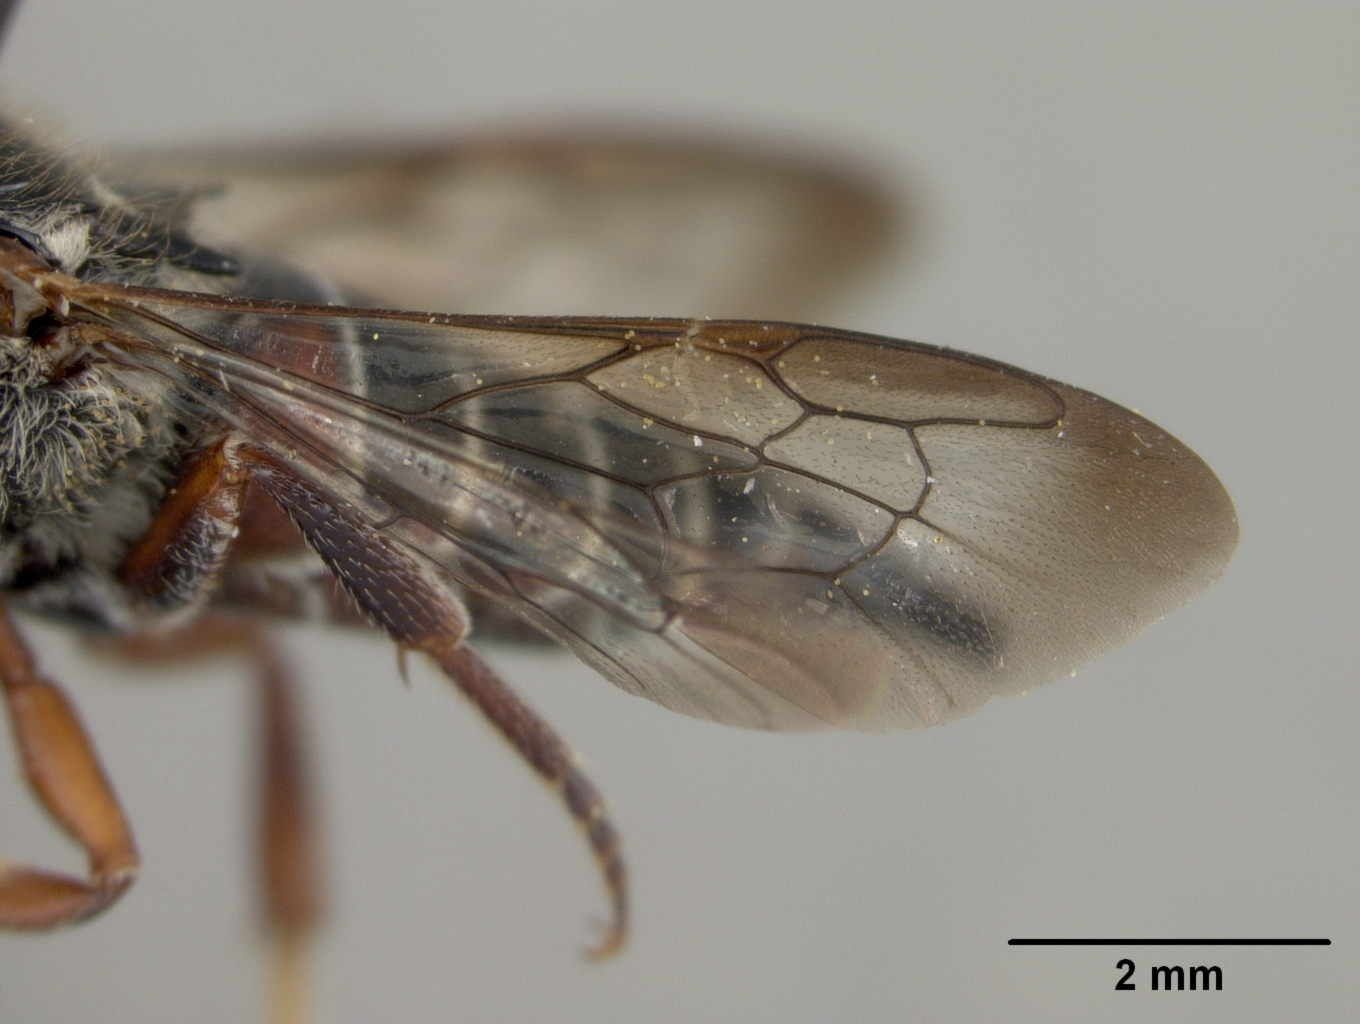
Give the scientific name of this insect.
Coelioxys wilmattae
